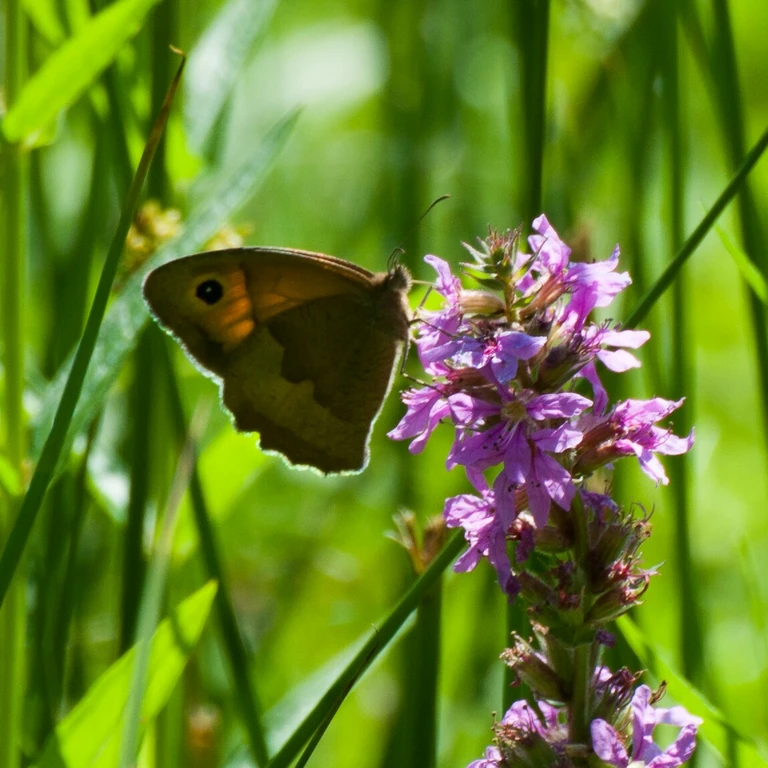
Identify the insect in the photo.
Maniola jurtina
